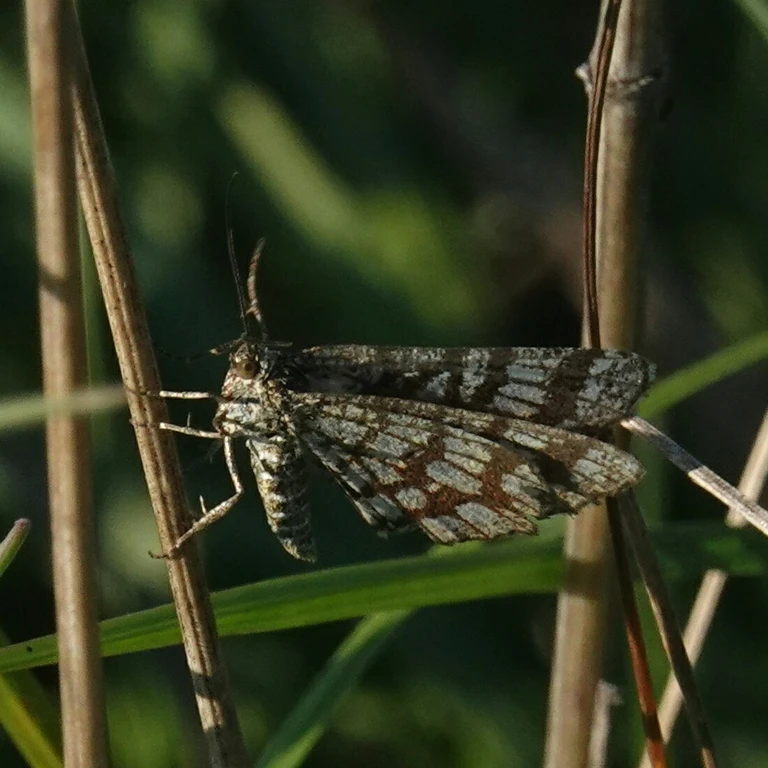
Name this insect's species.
Chiasmia clathrata
